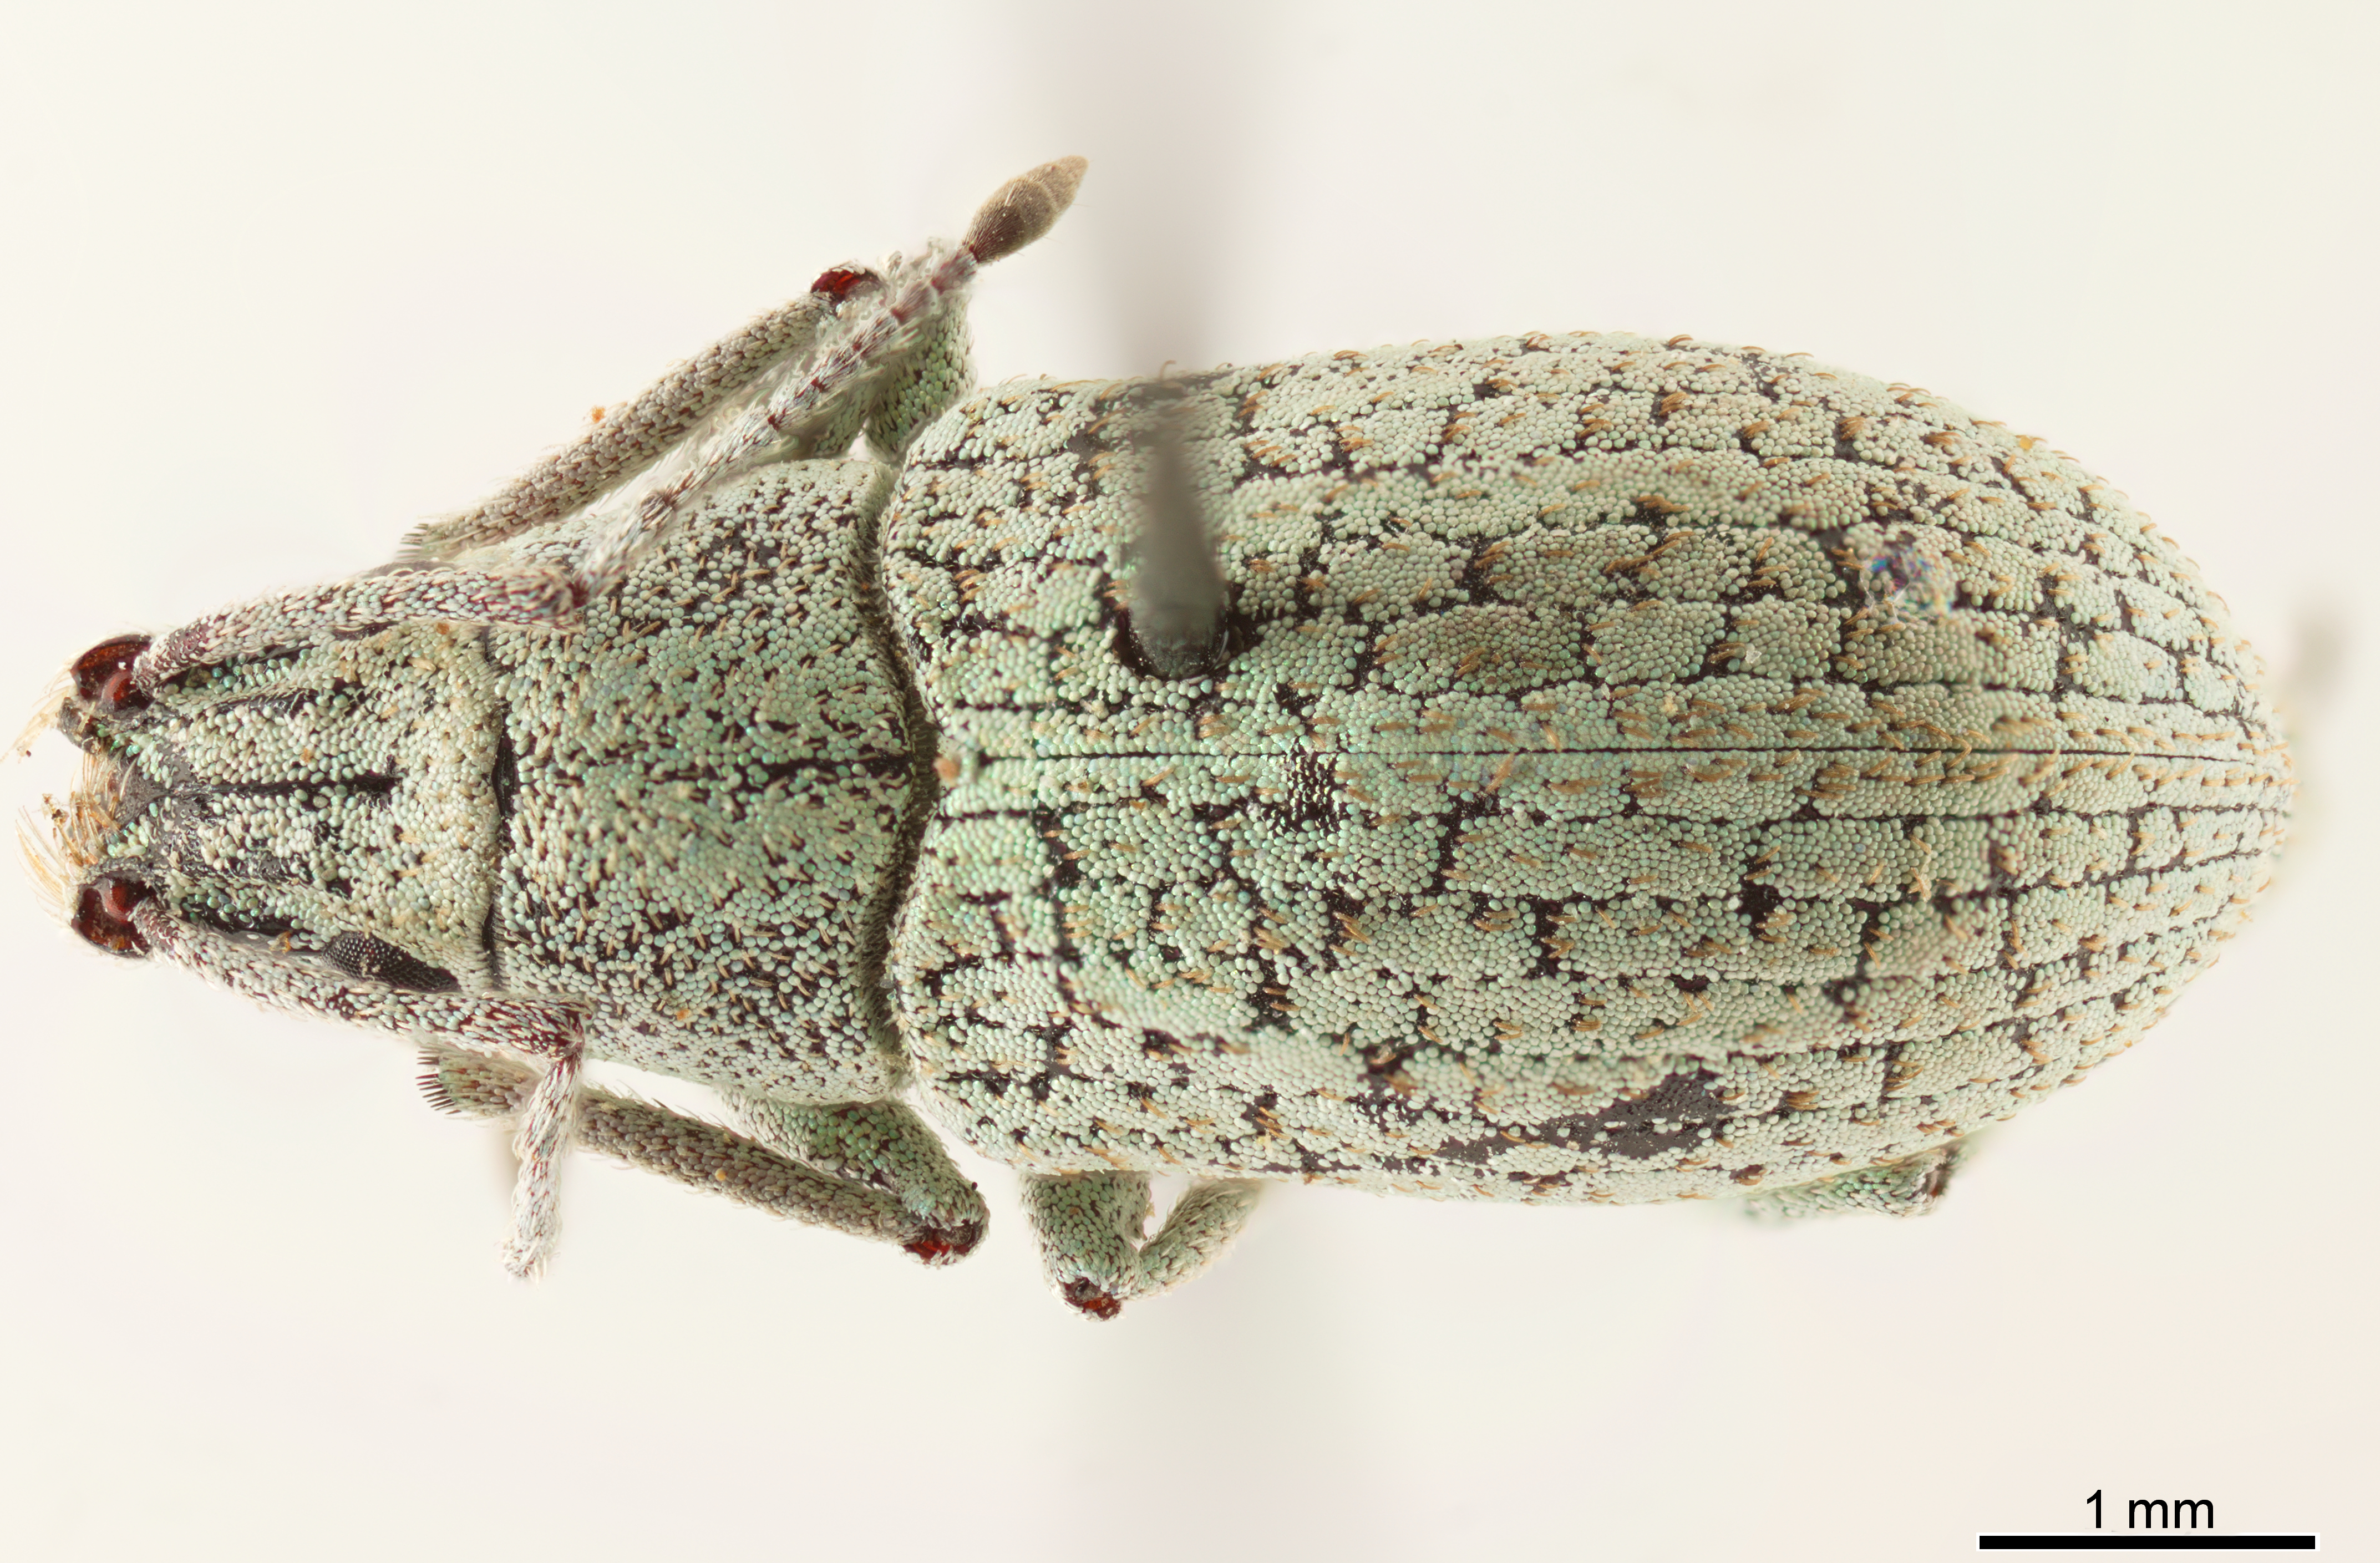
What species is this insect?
Platymycterus marmoratus
